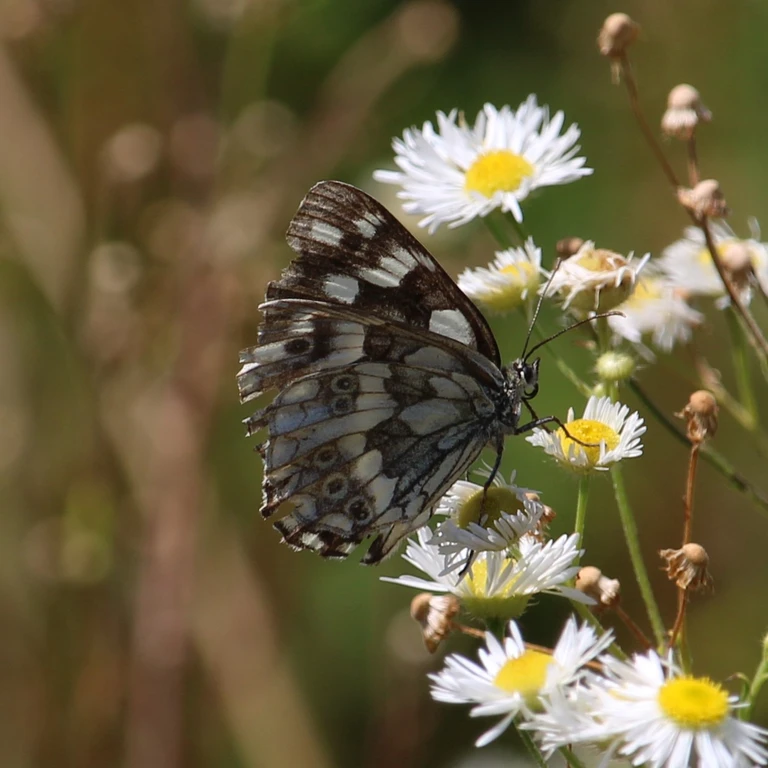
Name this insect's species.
Melanargia galathea
